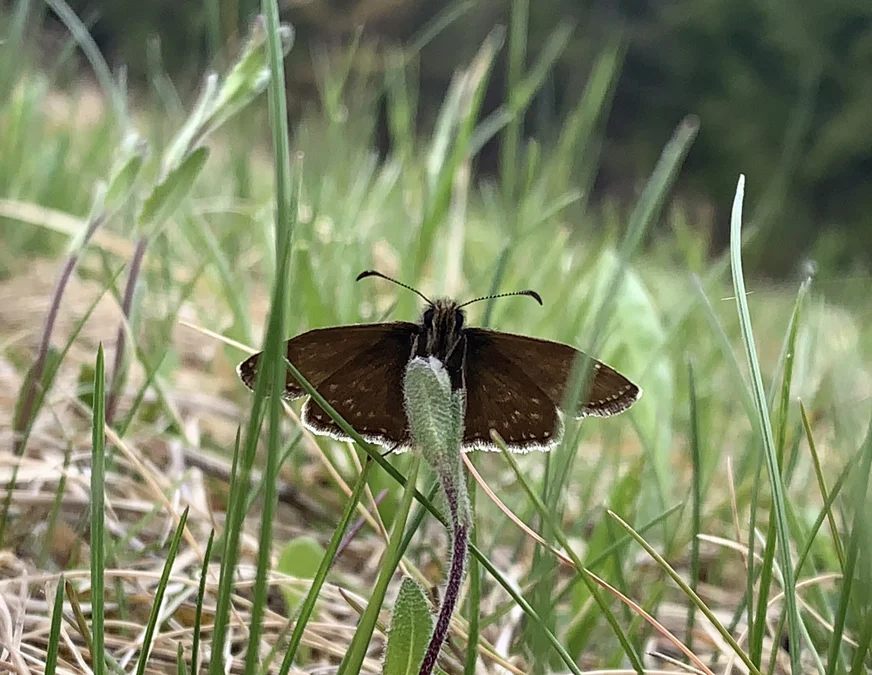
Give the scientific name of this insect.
Erynnis tages
